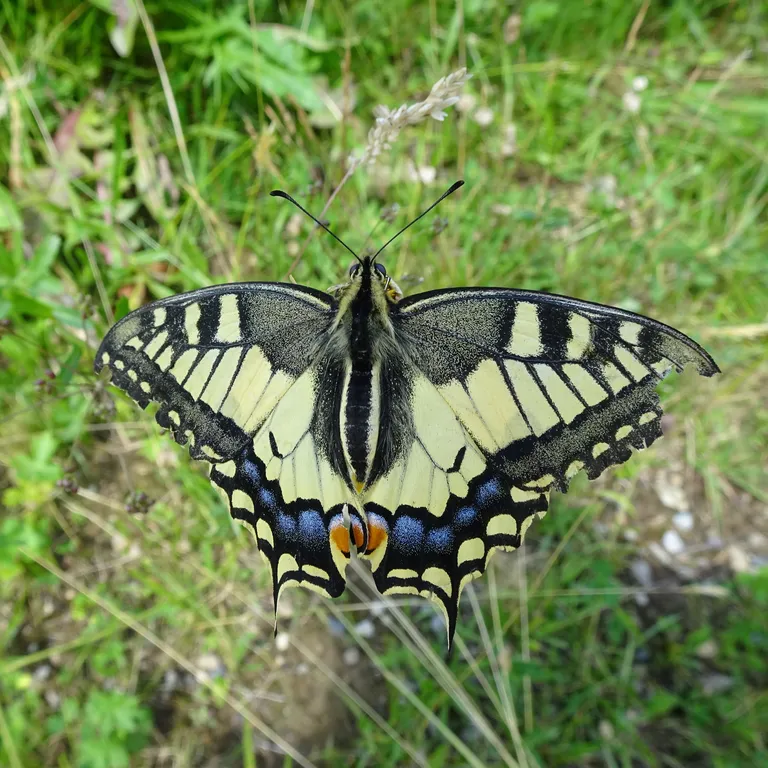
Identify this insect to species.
Papilio machaon
